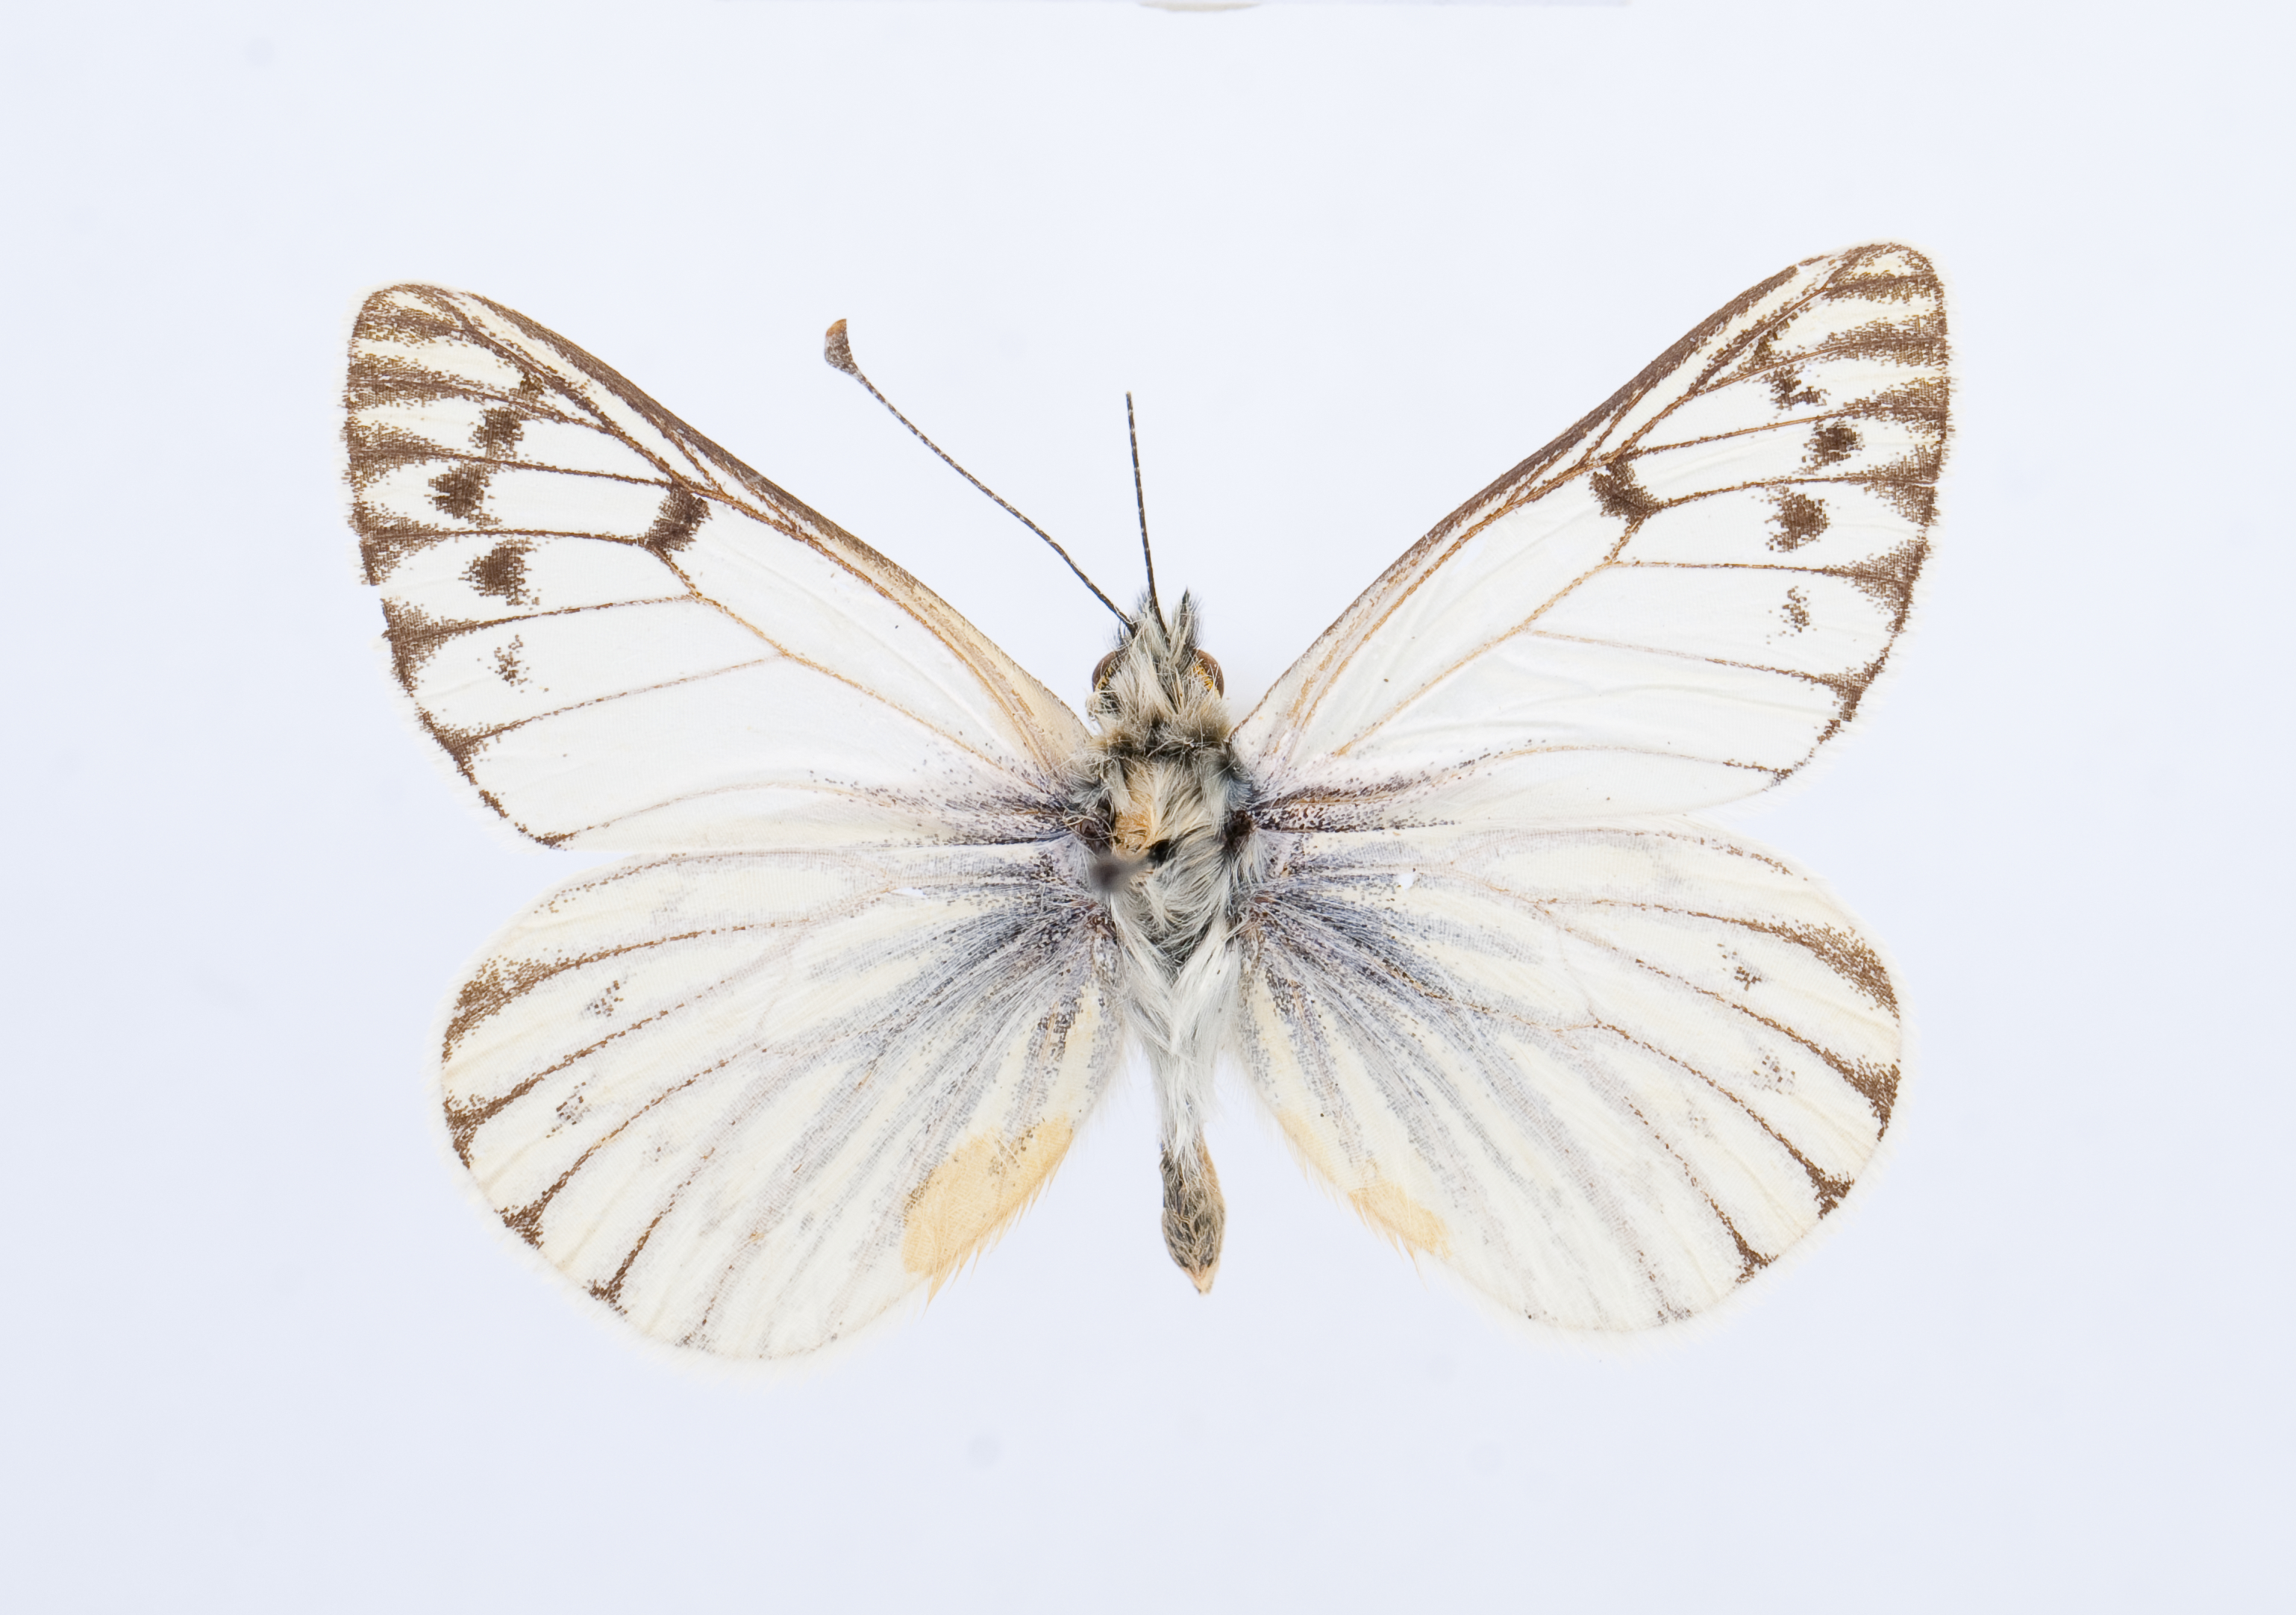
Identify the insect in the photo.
Hypsochila huemul
